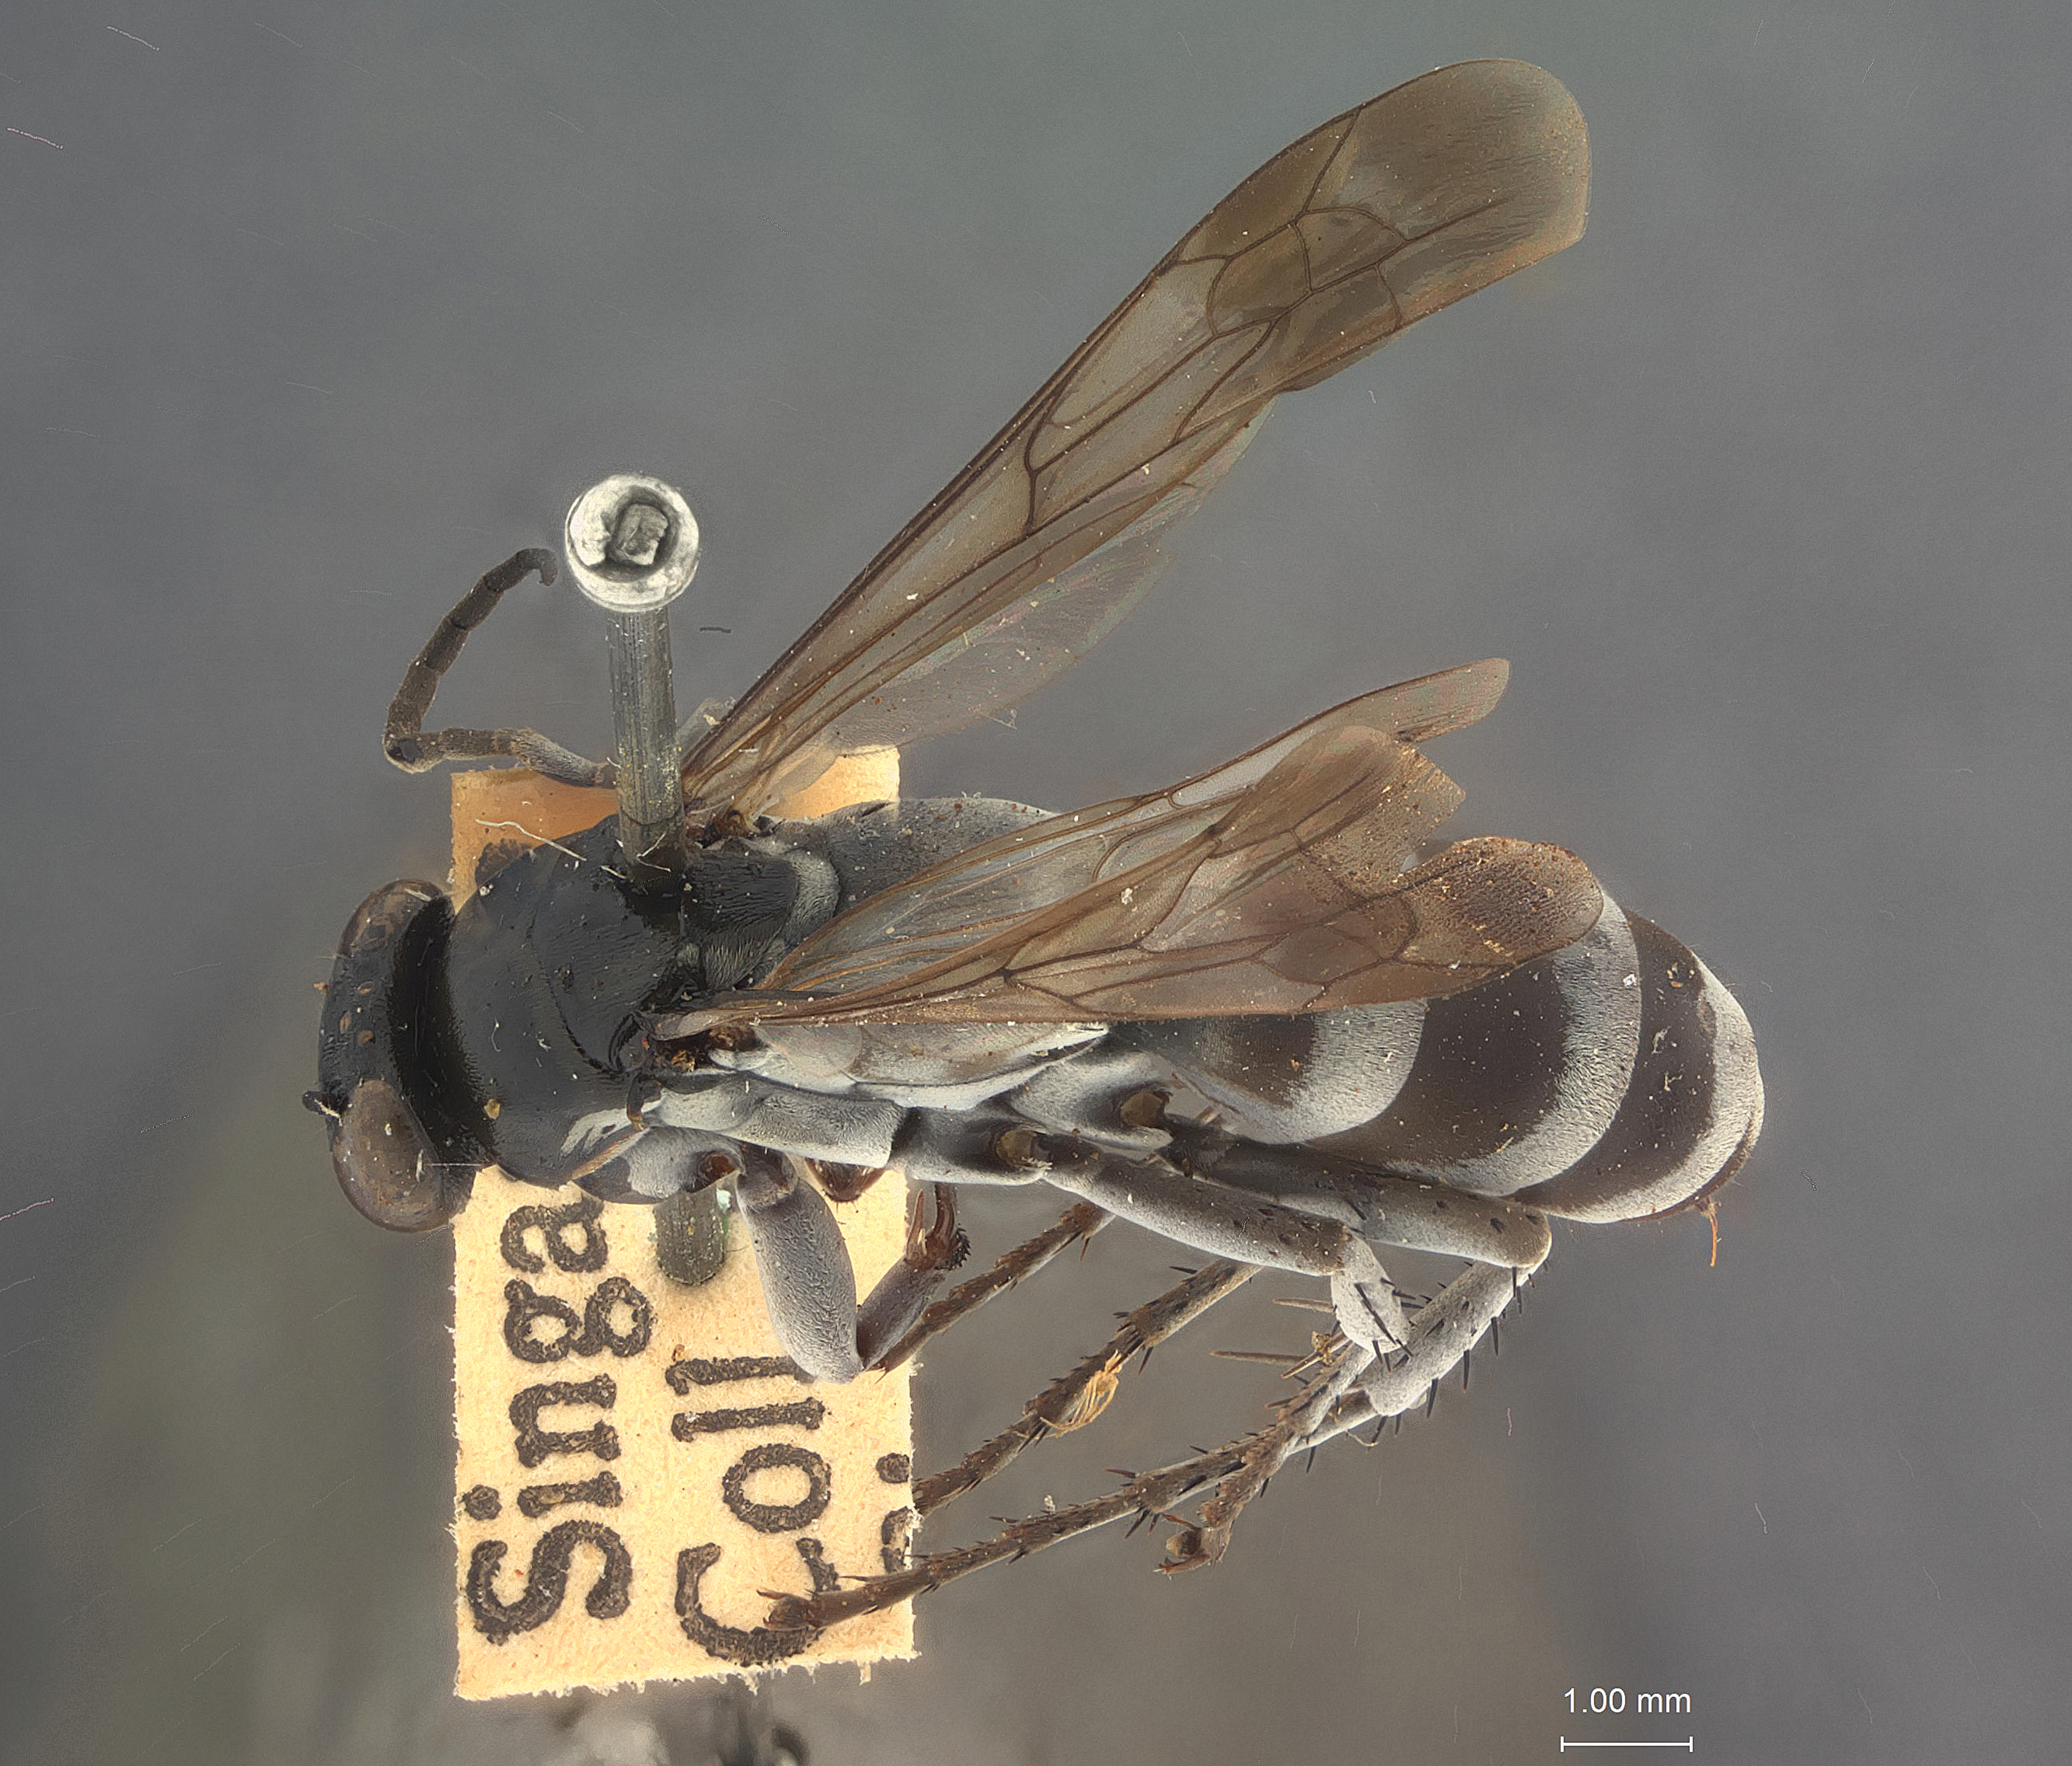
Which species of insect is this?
Ferreola bakeri
